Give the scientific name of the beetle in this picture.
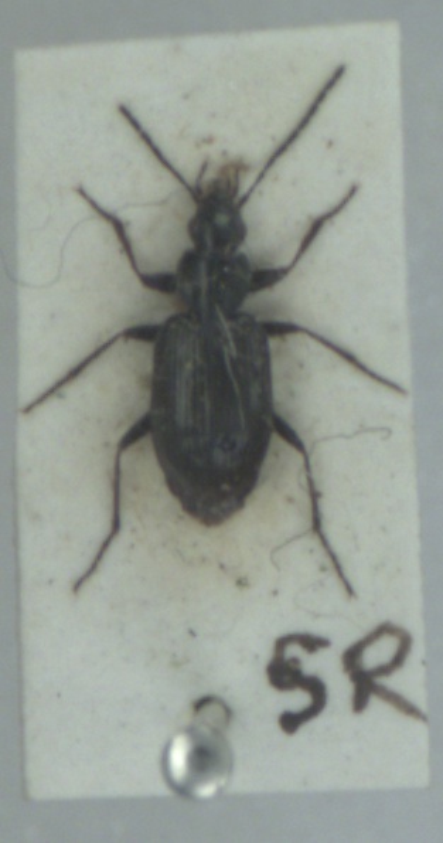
Agonum gracile
